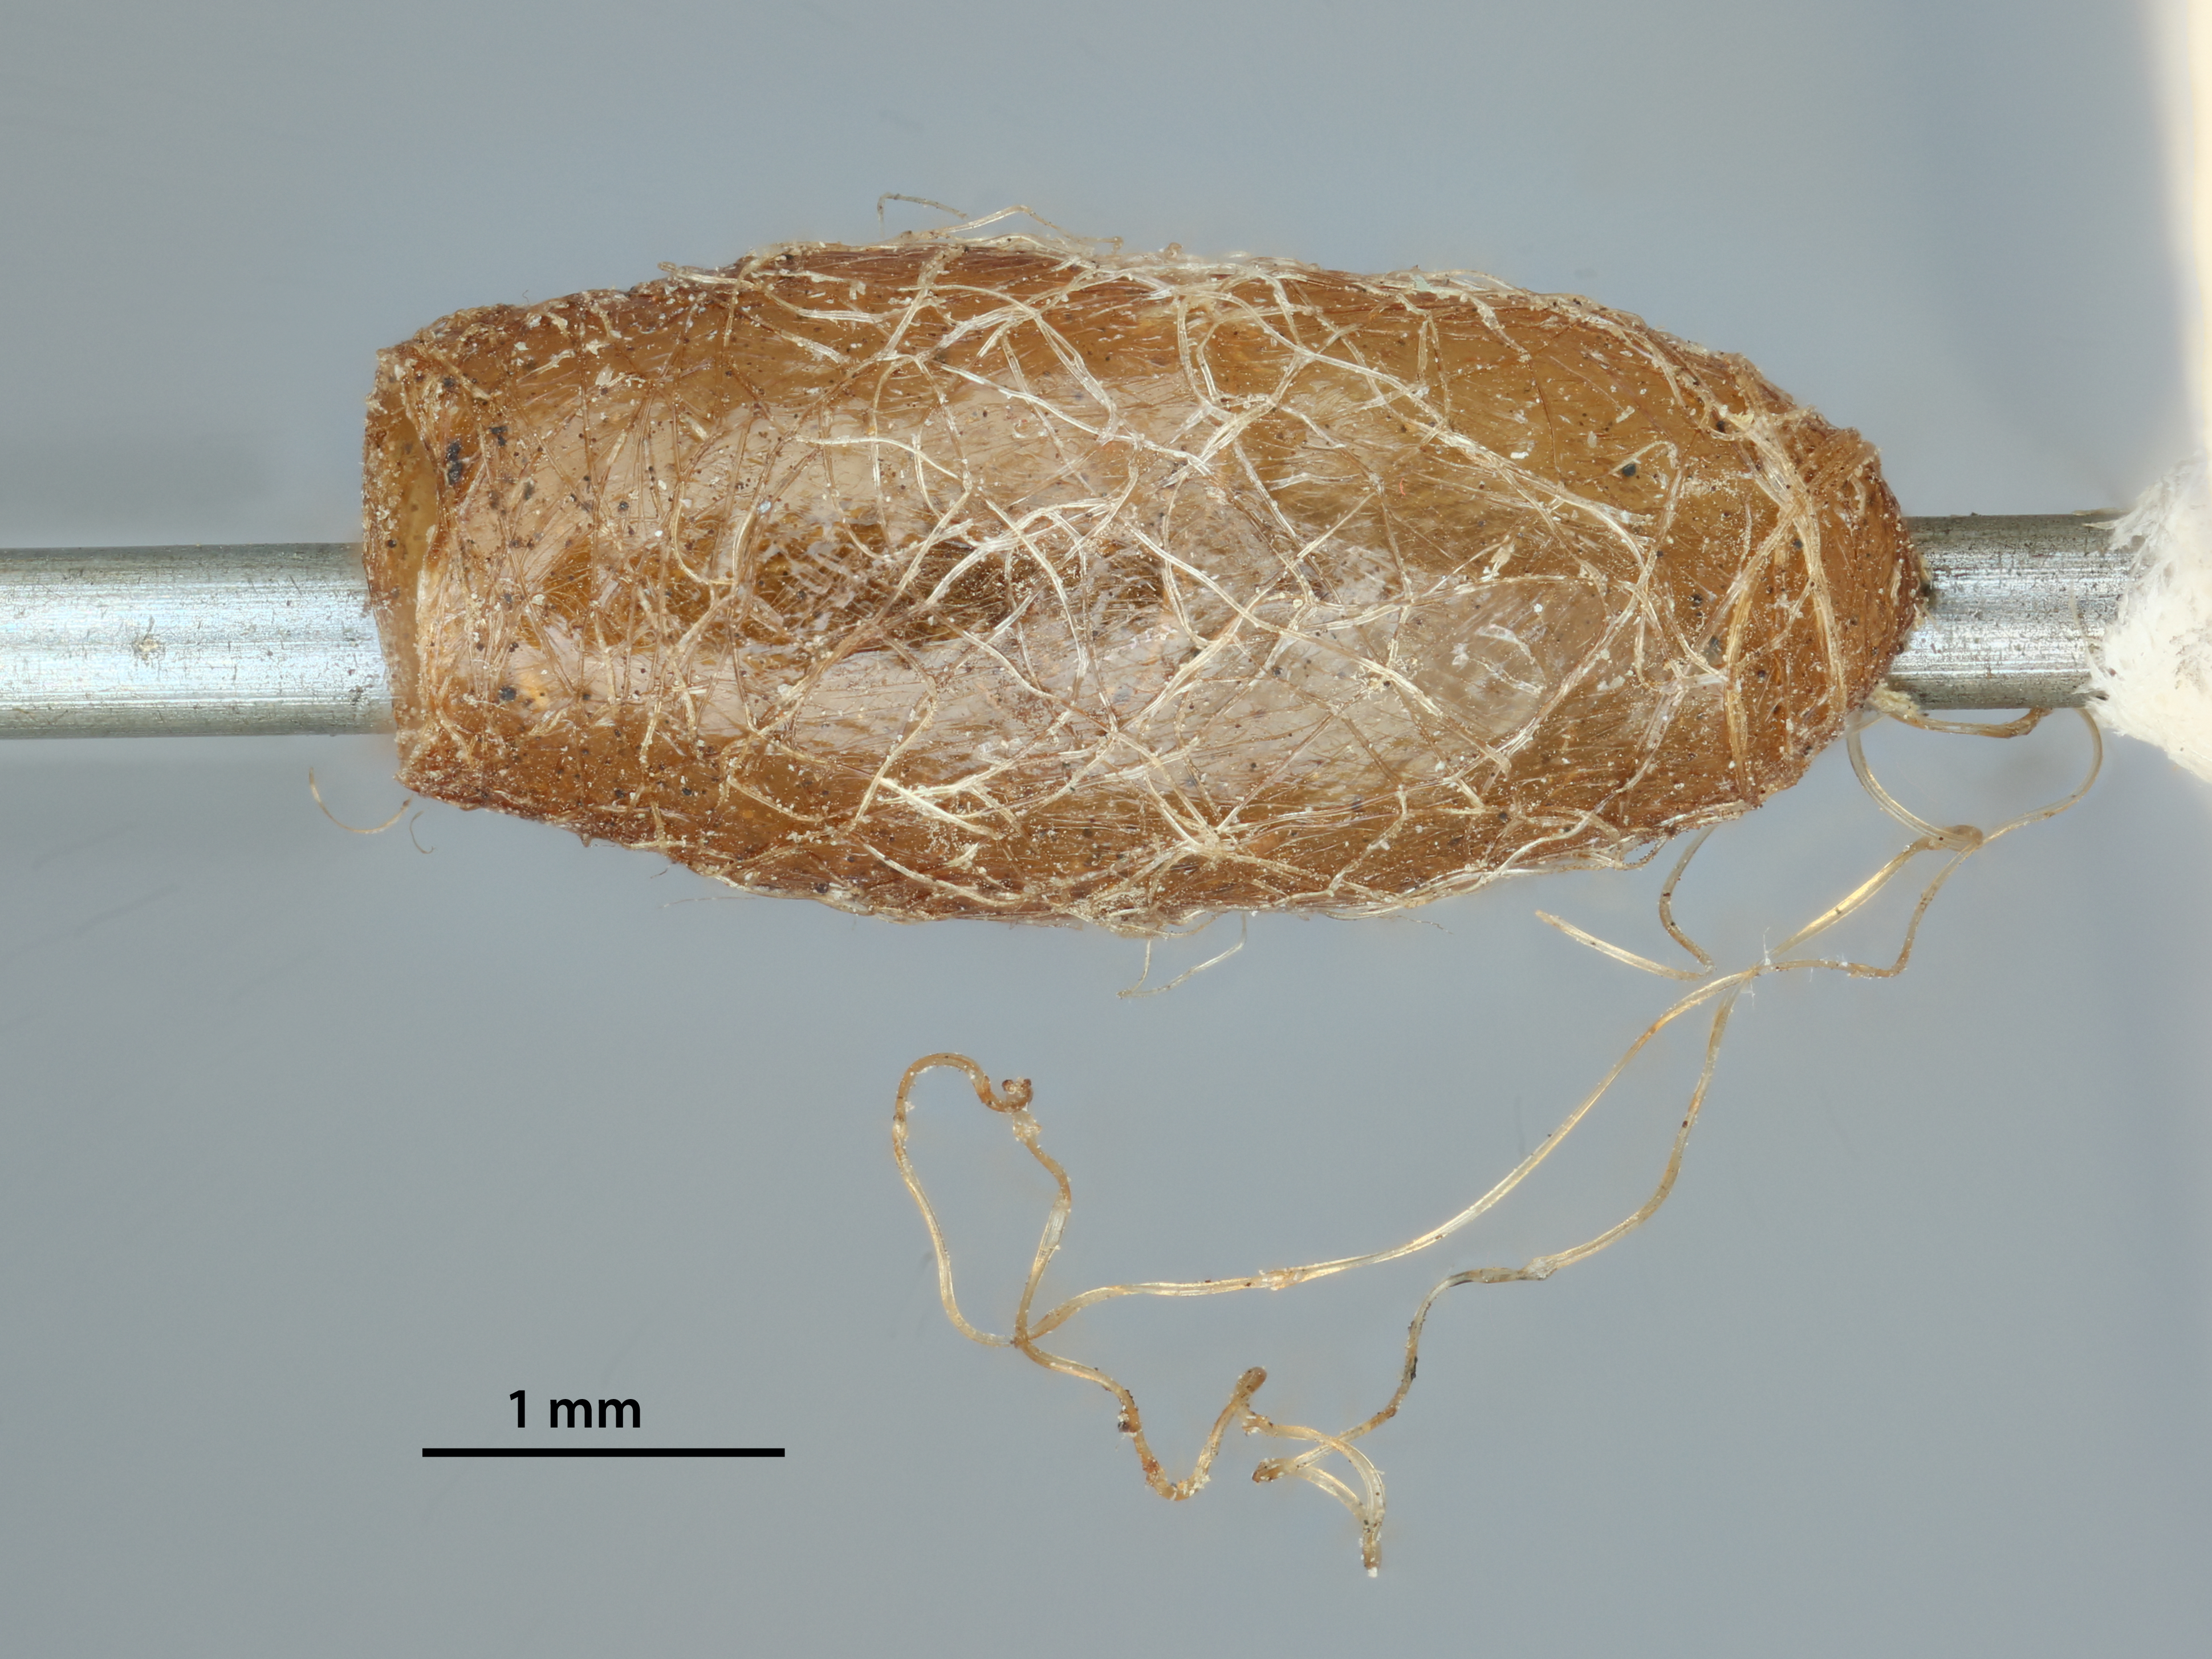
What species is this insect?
Meteorus oecopsidis
